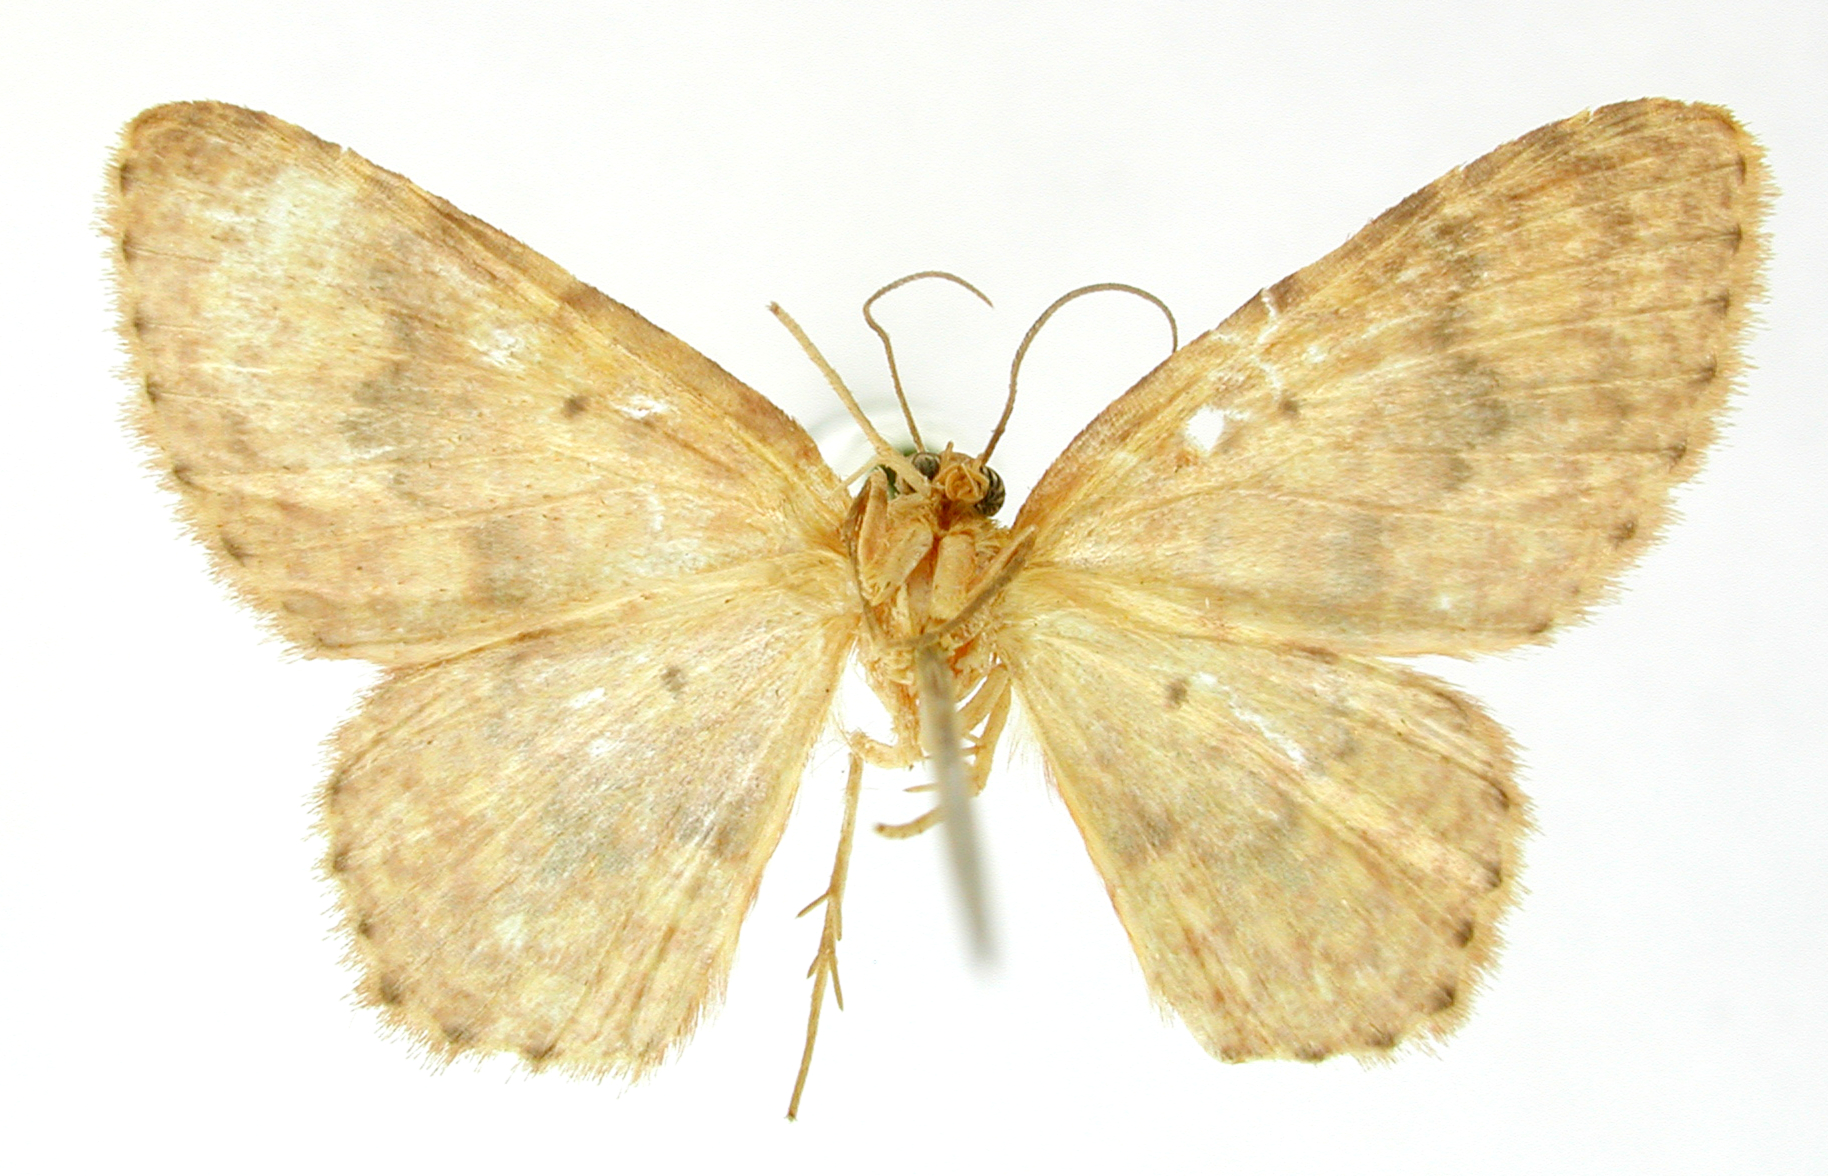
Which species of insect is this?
Cambogia coloraria
